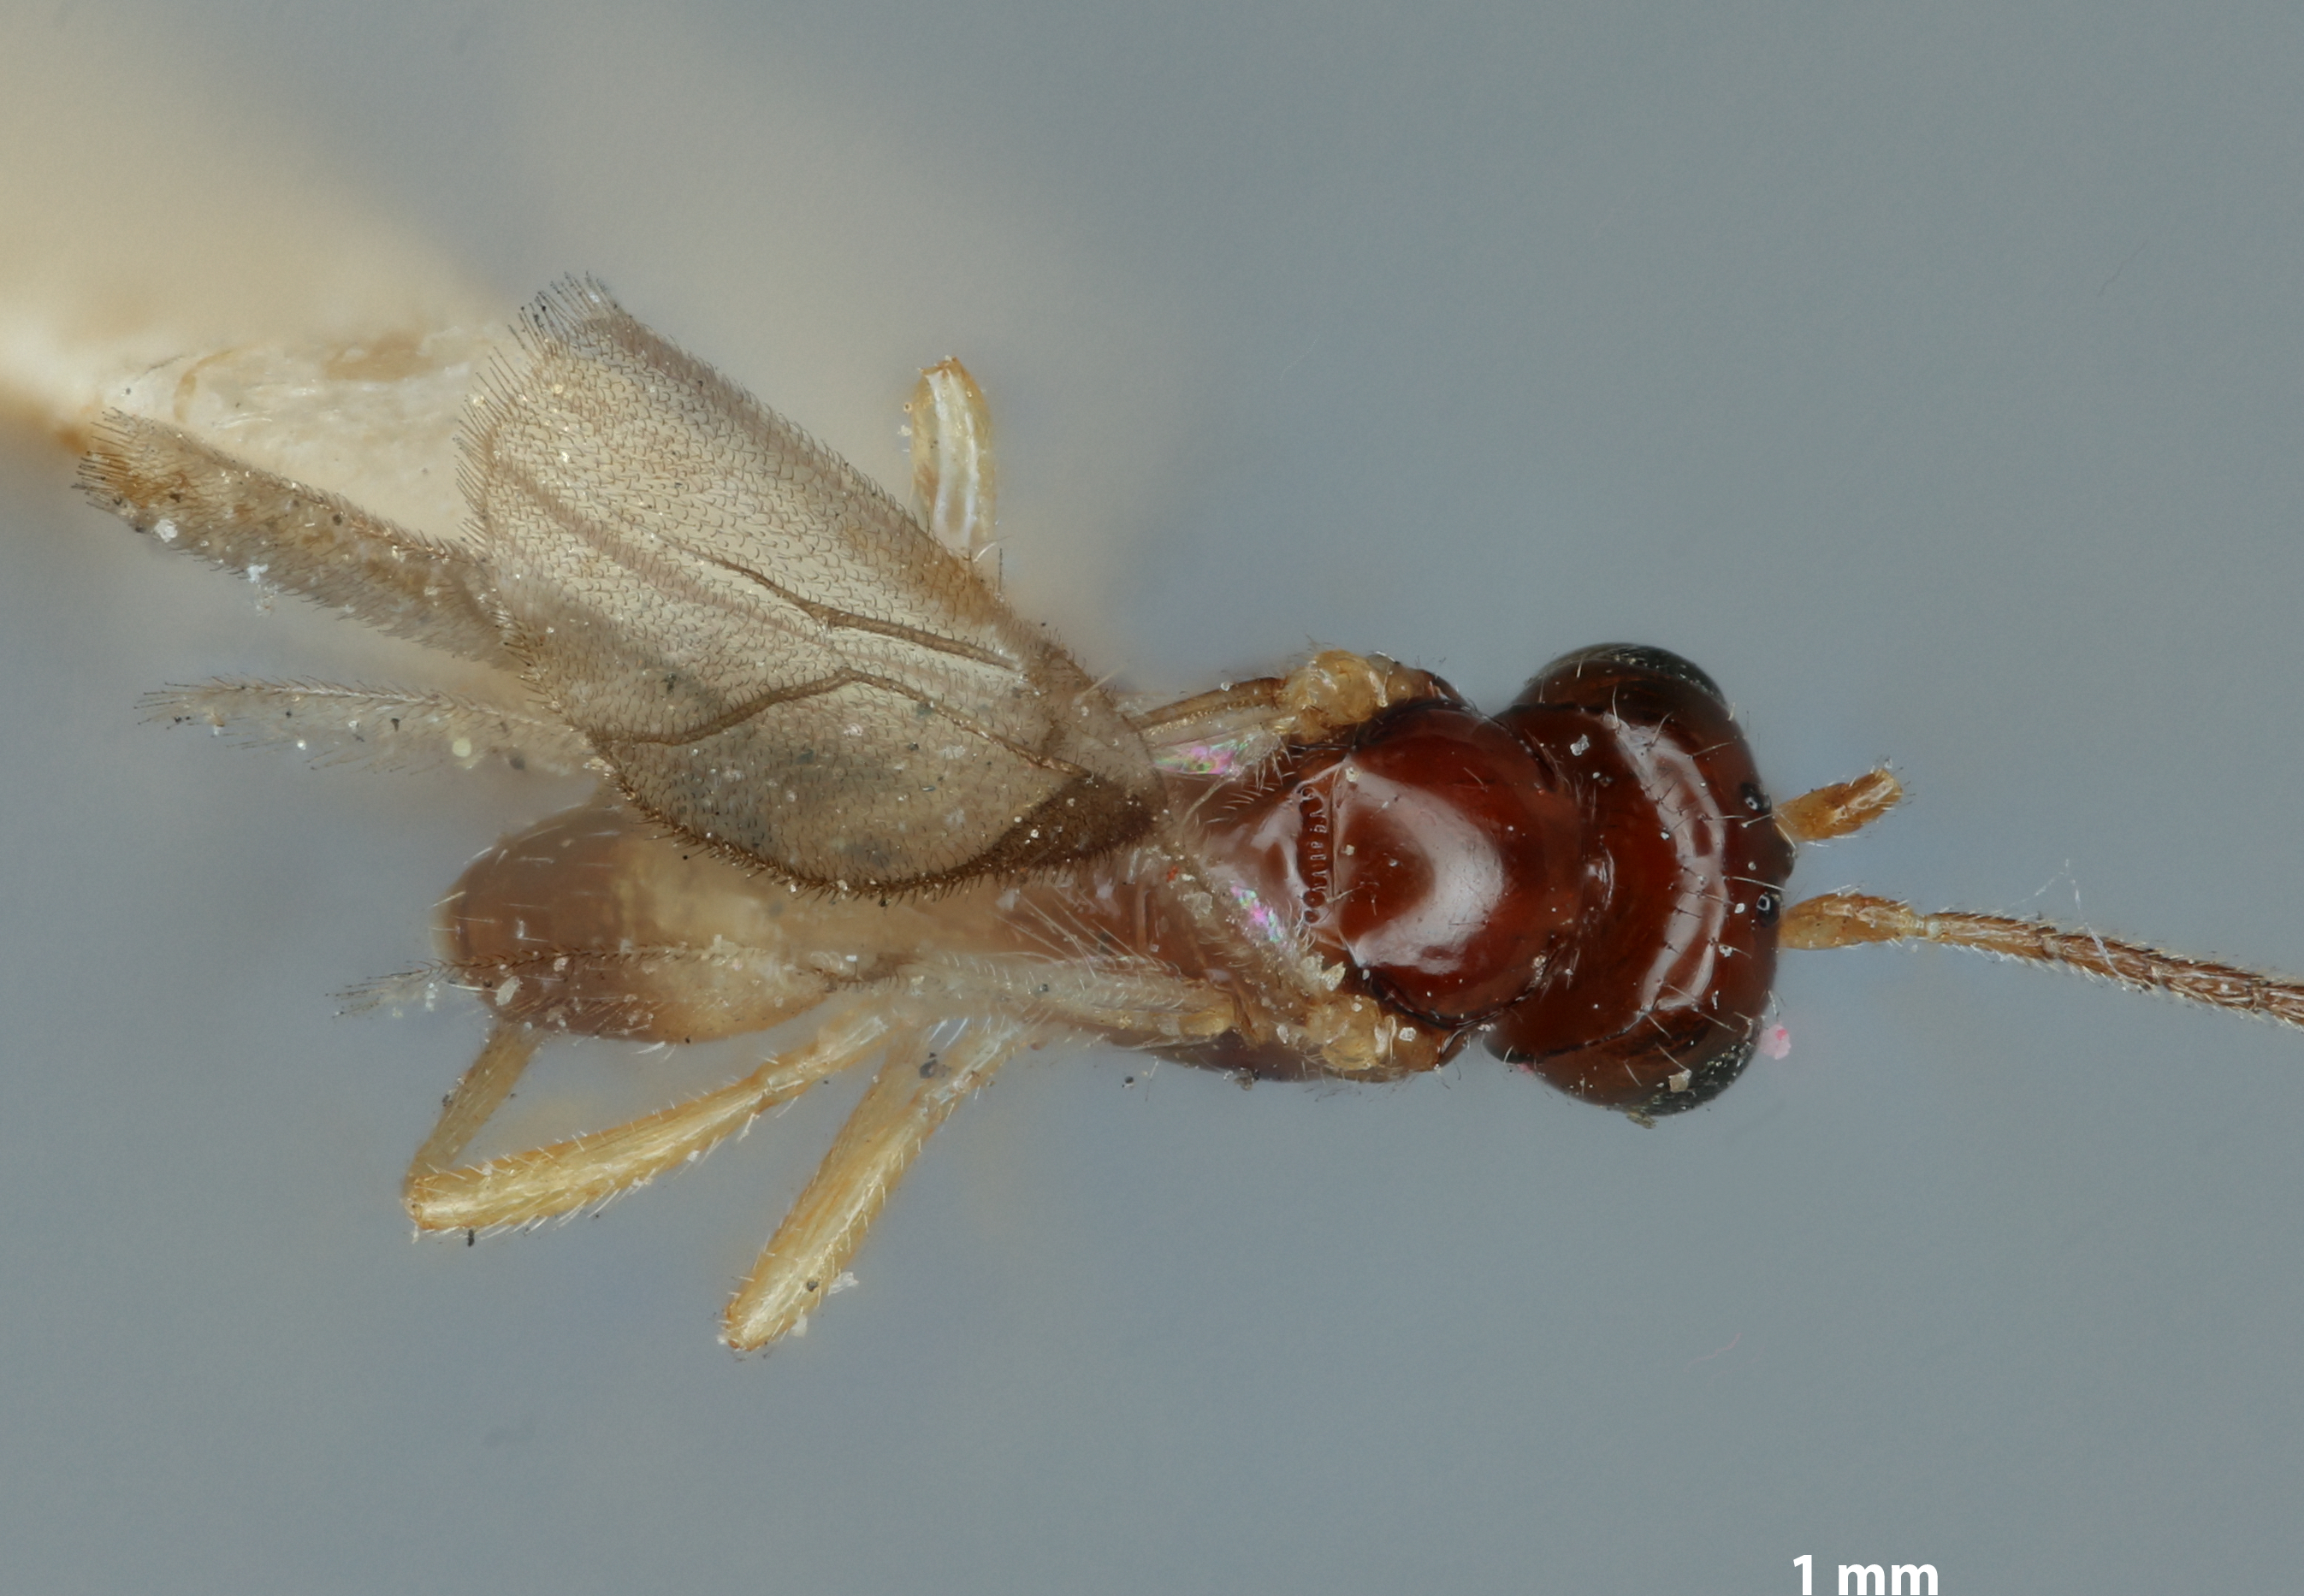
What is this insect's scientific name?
Adelura dimidiata
